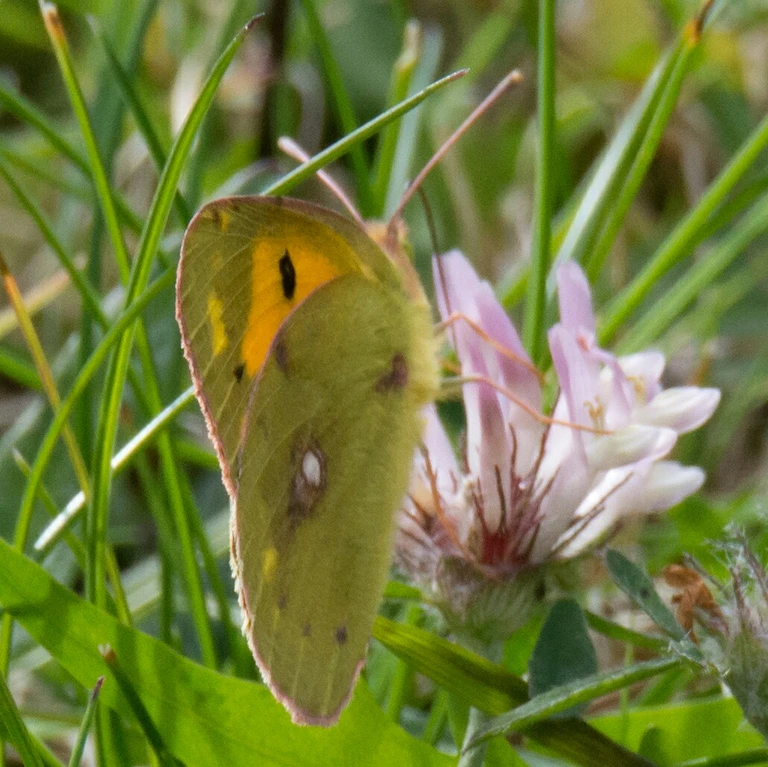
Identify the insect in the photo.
Colias croceus
